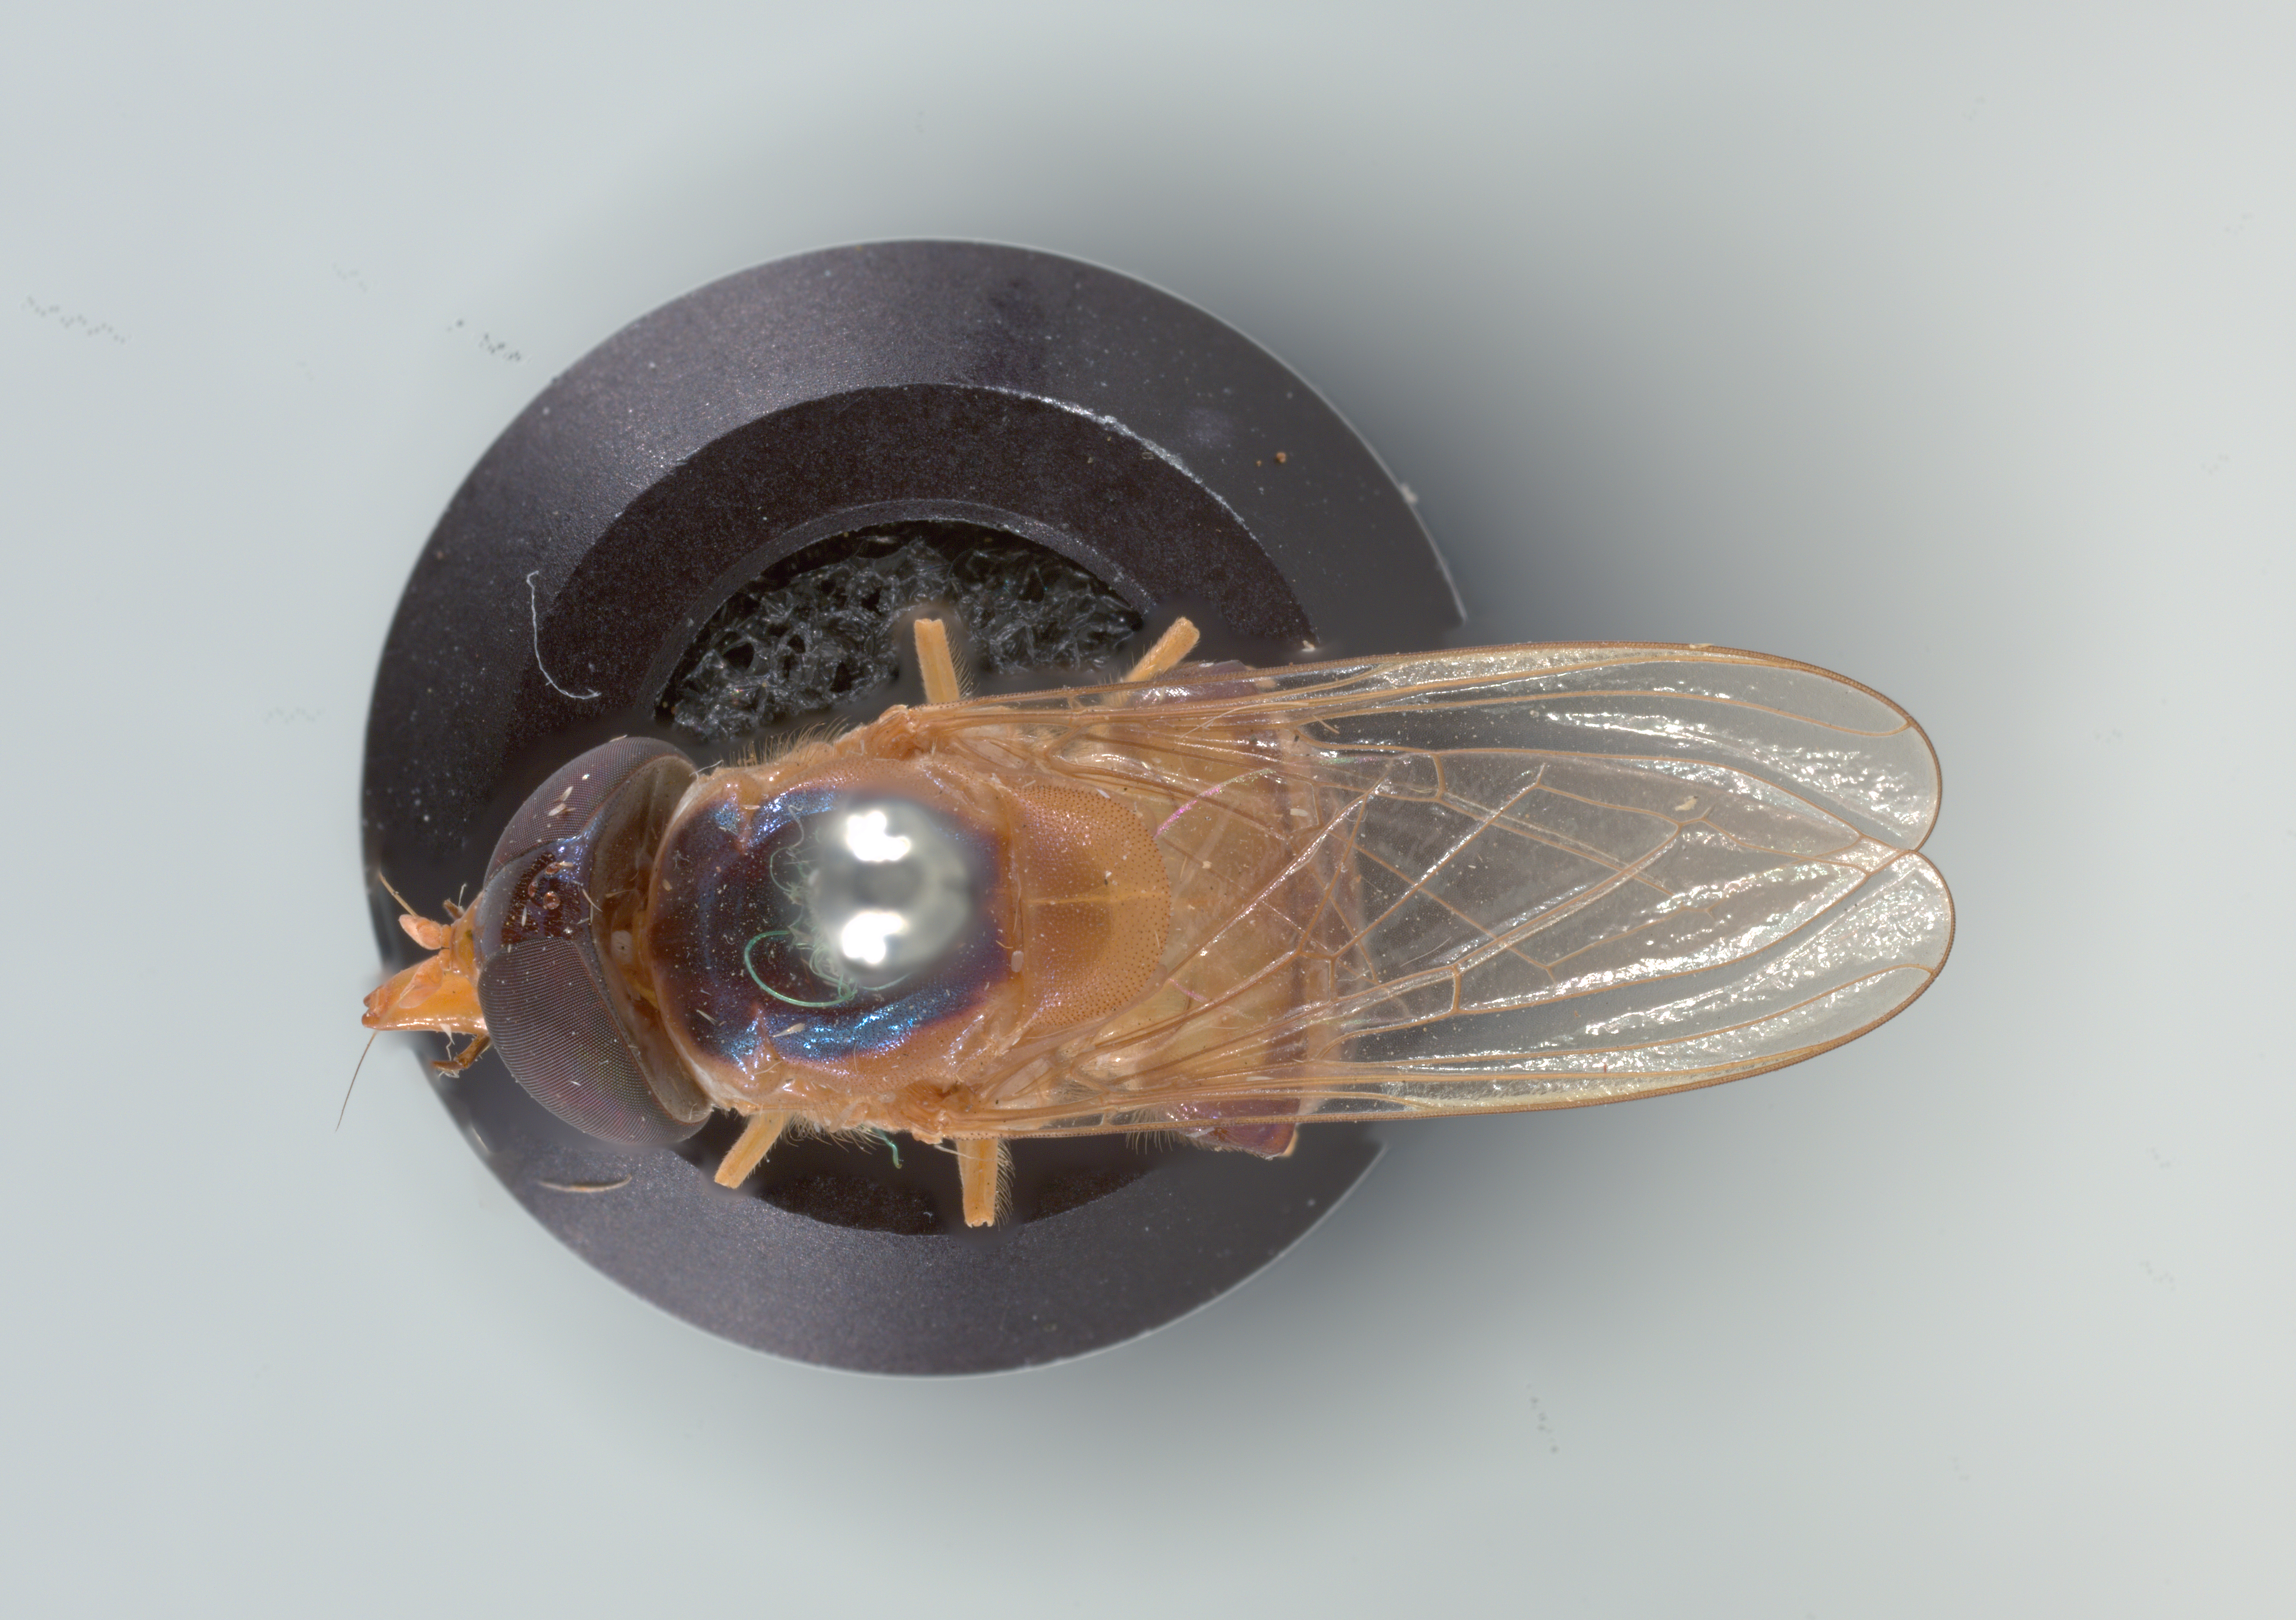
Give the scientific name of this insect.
Rhingia pellucens
